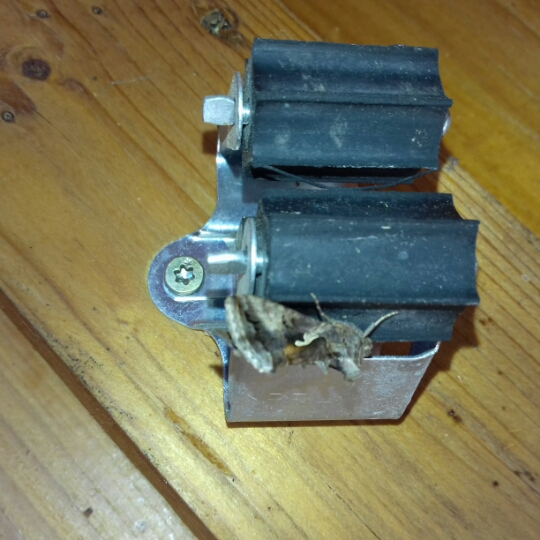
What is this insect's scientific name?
Autographa gamma
